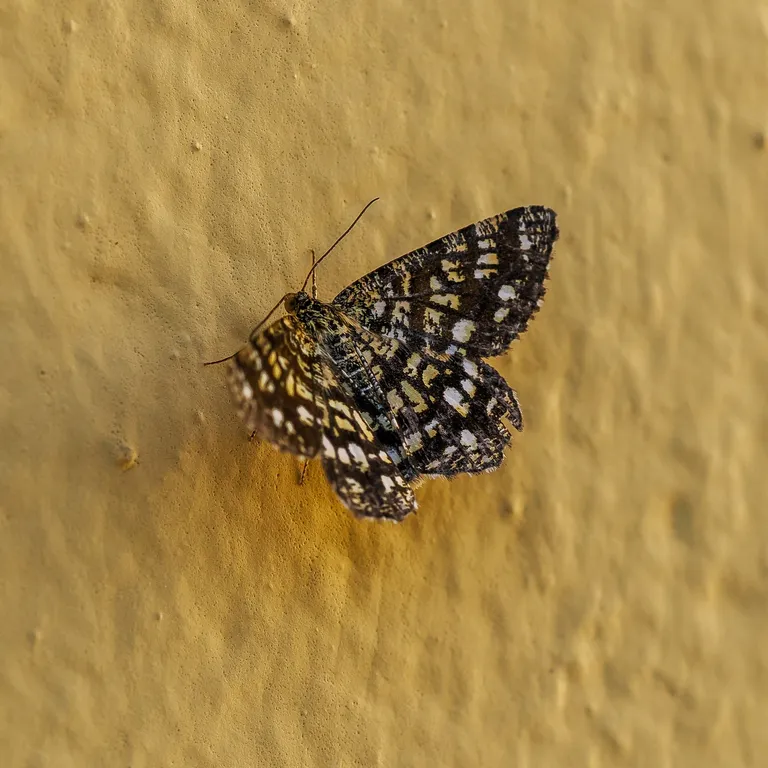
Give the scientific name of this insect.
Chiasmia clathrata
